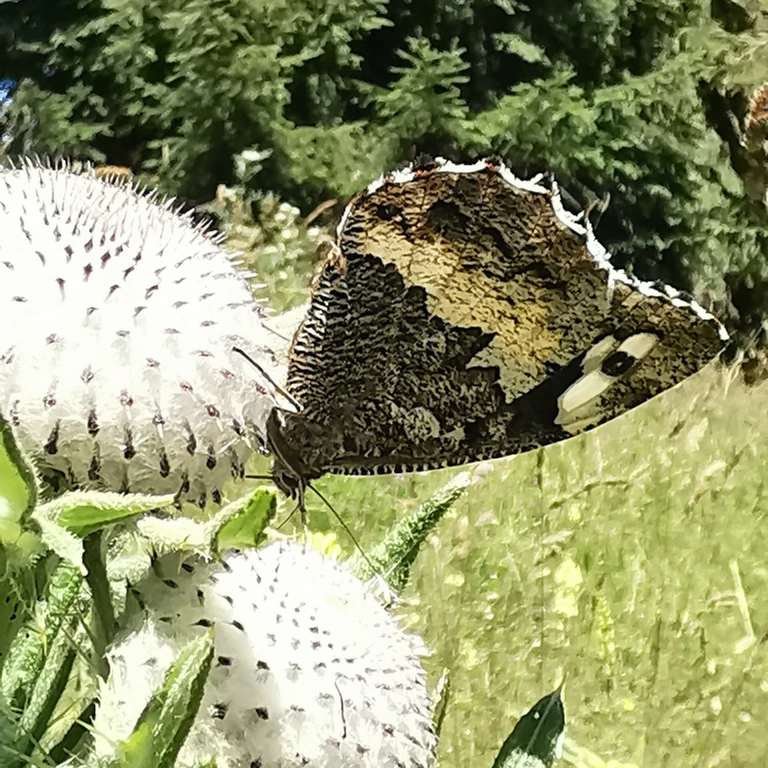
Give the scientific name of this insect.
Brintesia circe
